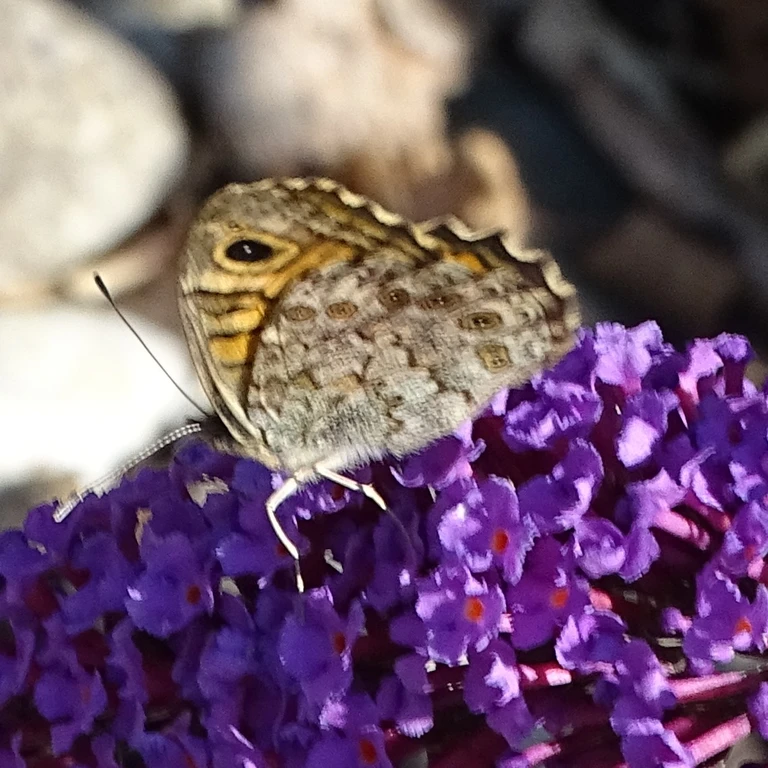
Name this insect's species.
Lasiommata megera (also Pararge megera)
